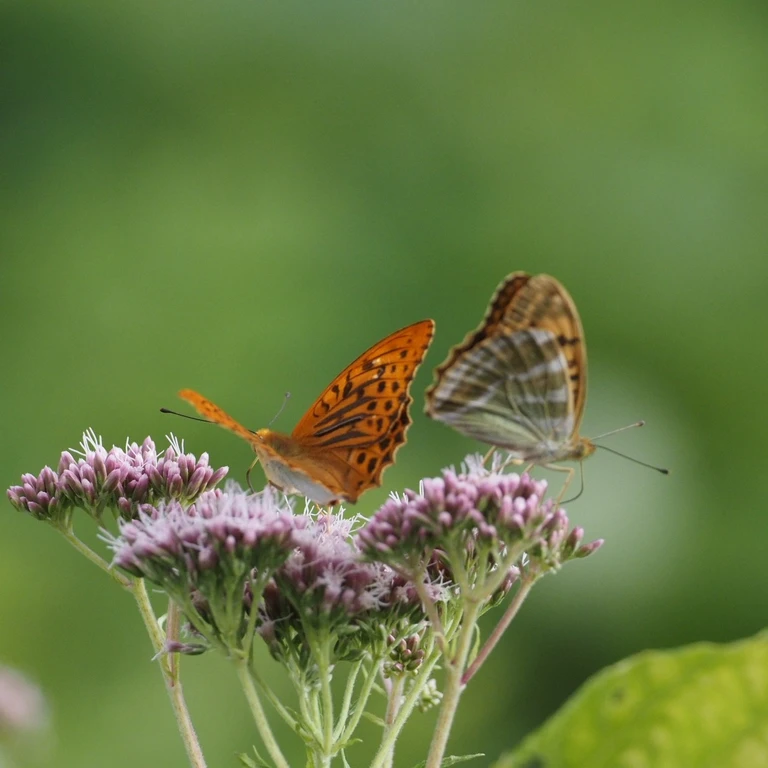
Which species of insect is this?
Argynnis paphia
